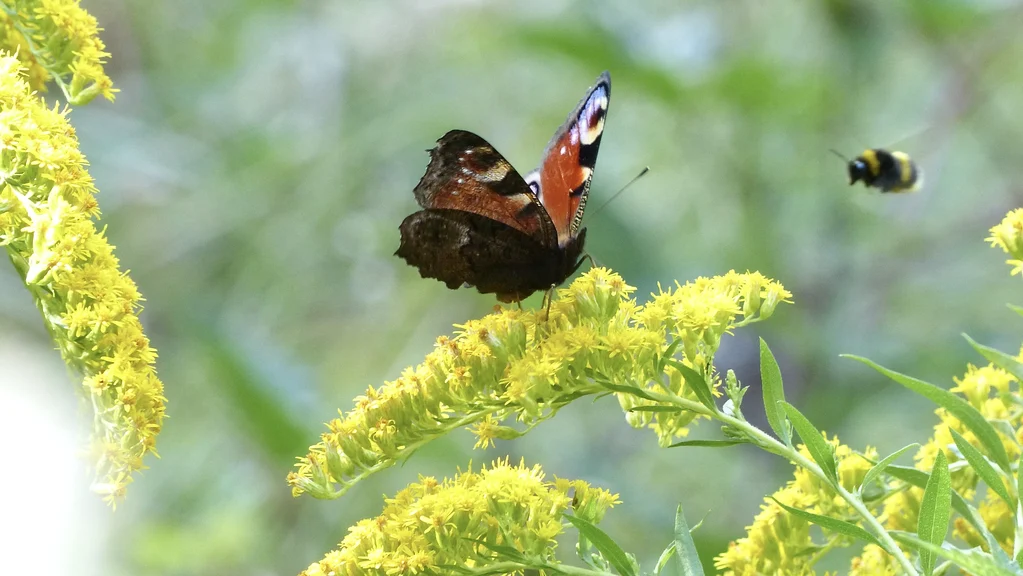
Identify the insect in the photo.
Aglais io
